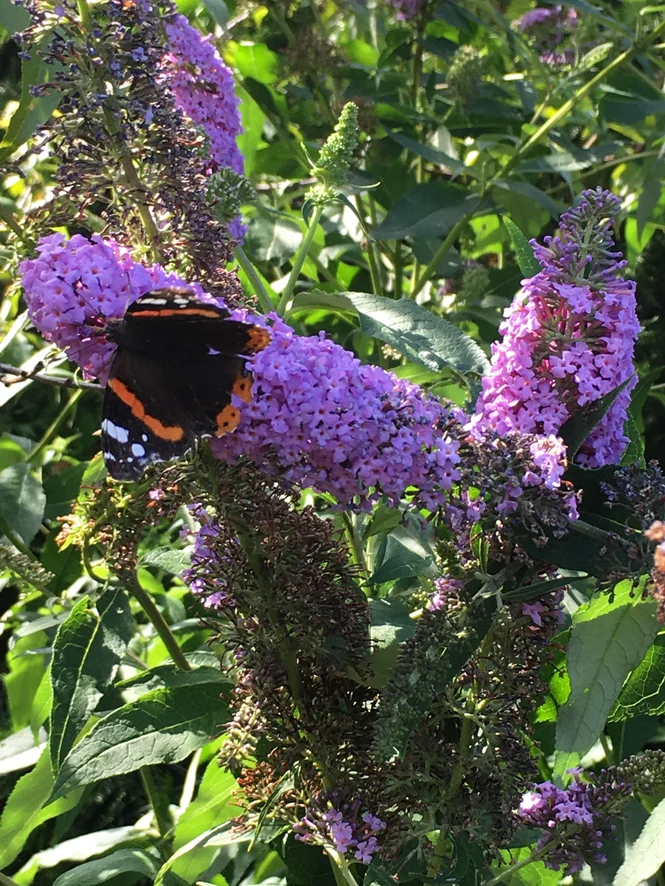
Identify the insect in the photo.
Vanessa atalanta
